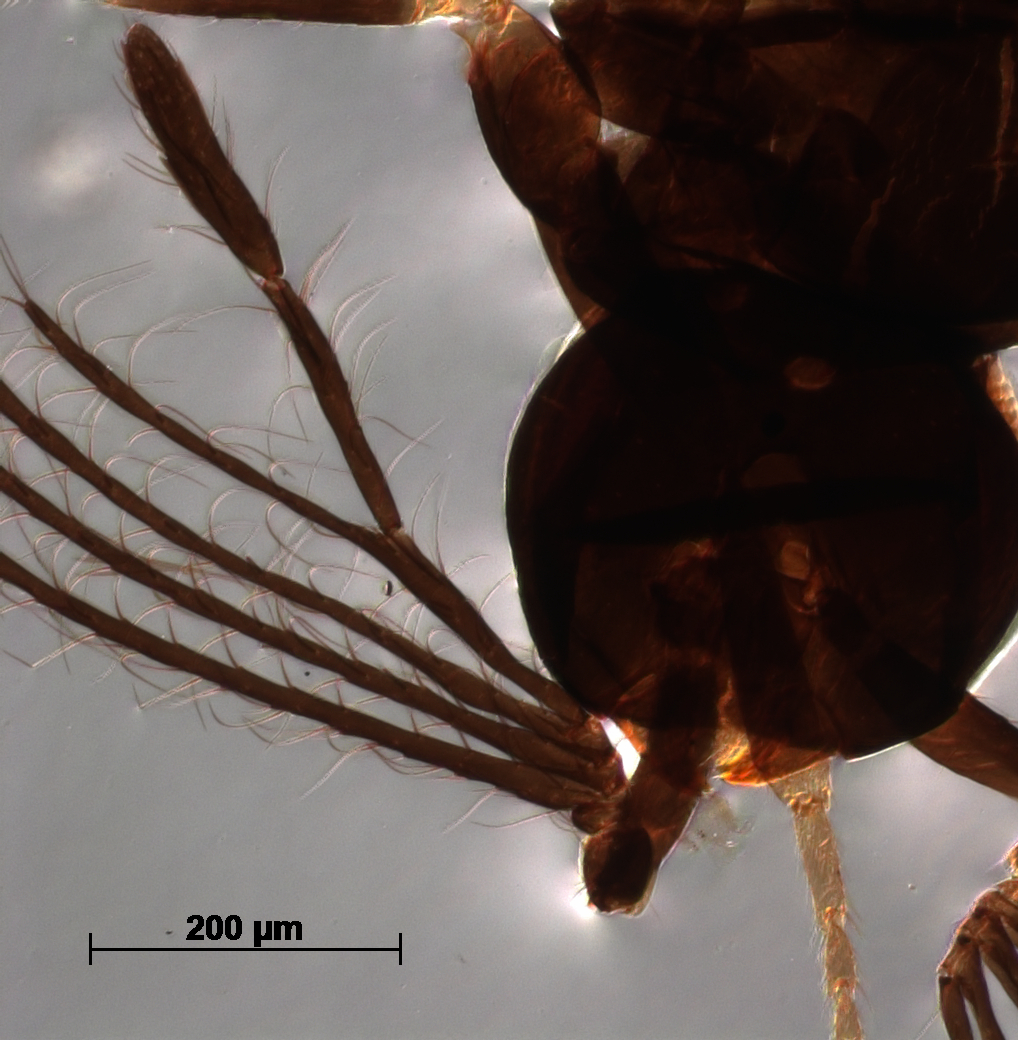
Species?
Tetracnemus heterocornis
